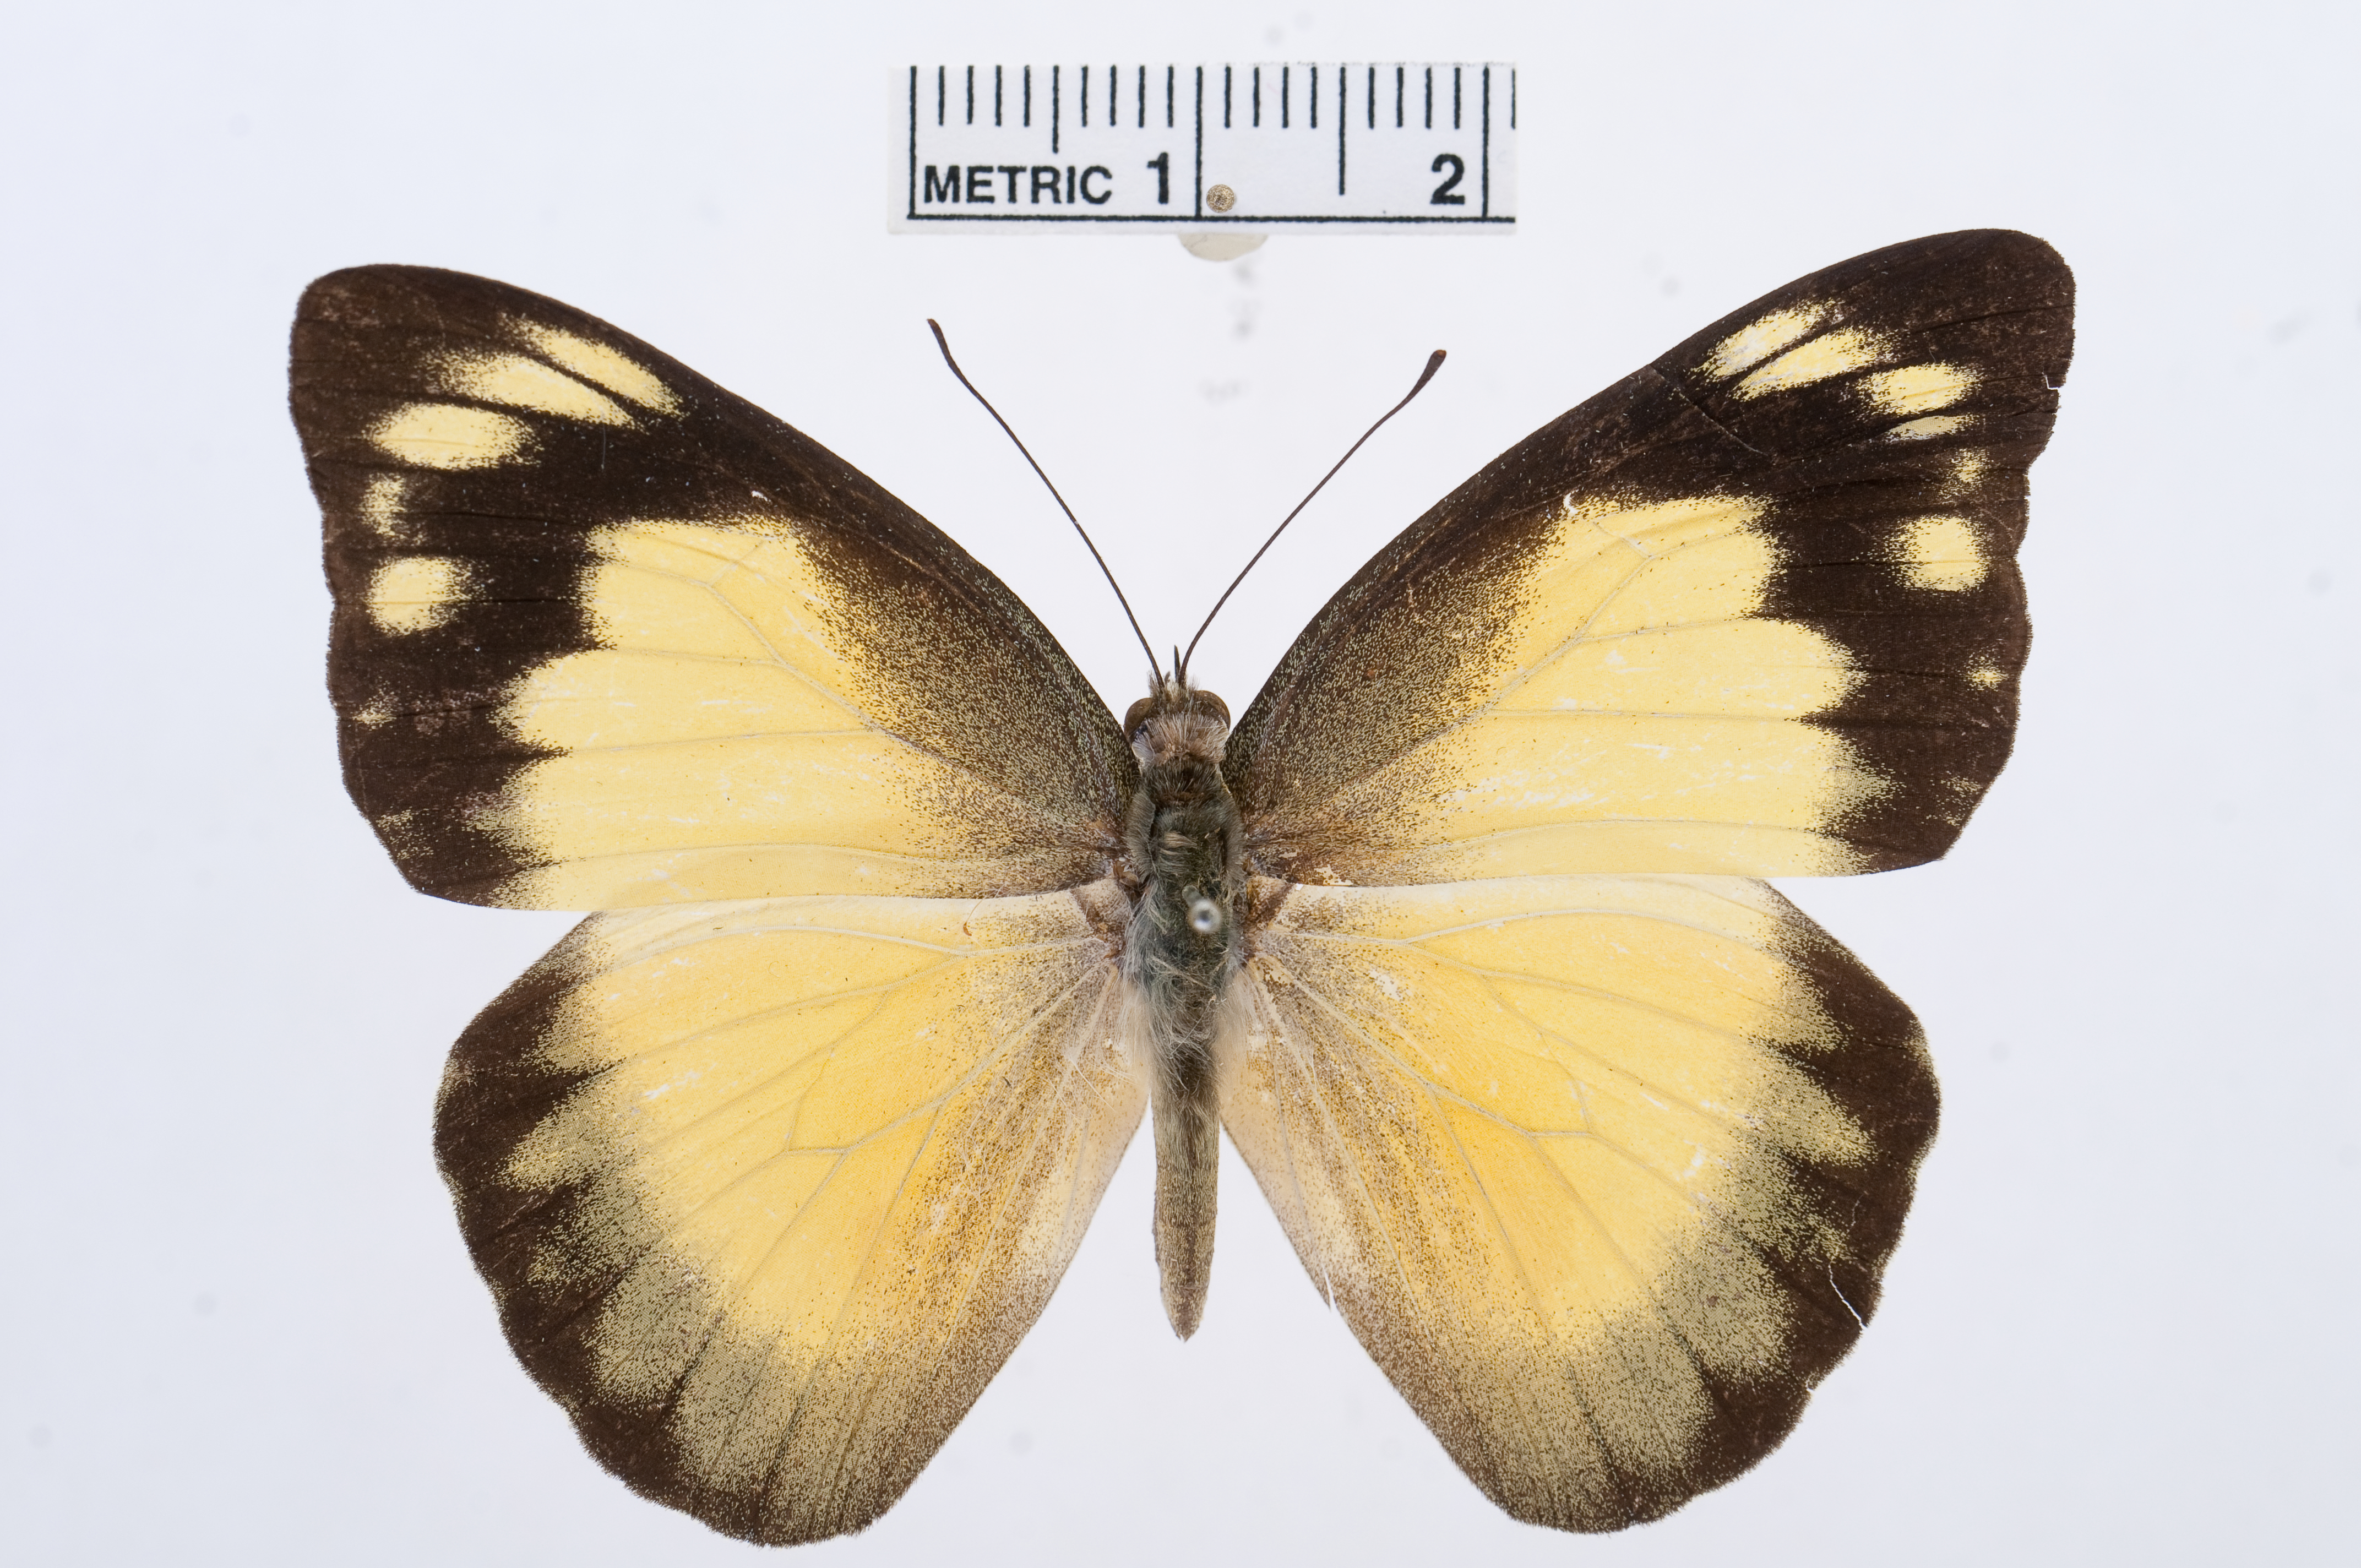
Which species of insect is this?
Appias celestina
